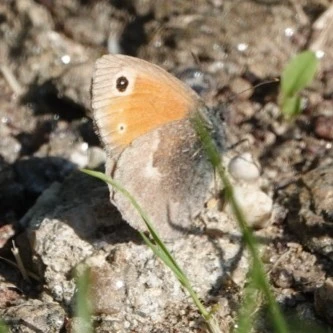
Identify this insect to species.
Coenonympha pamphilus
